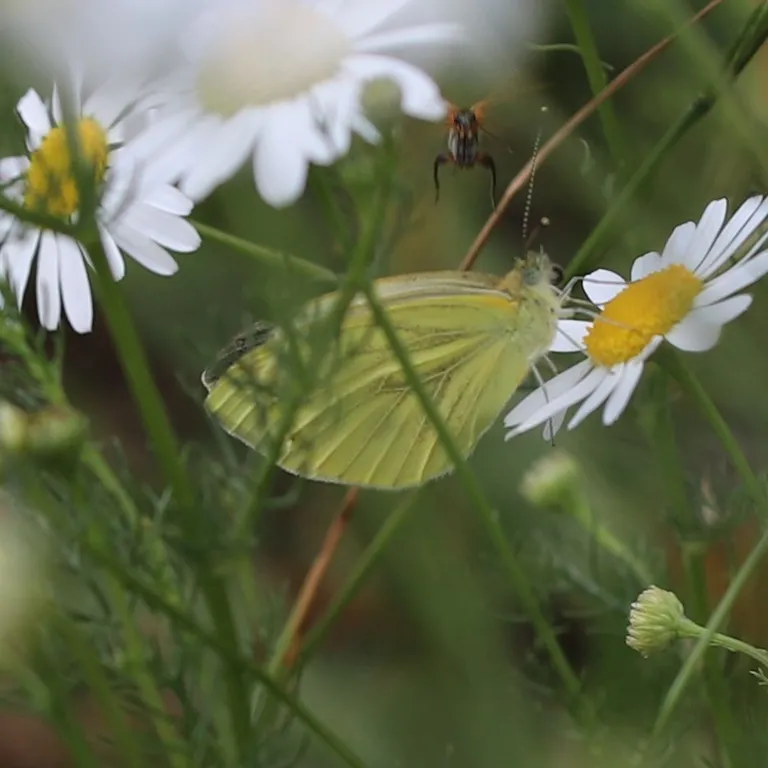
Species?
Pieris napi
